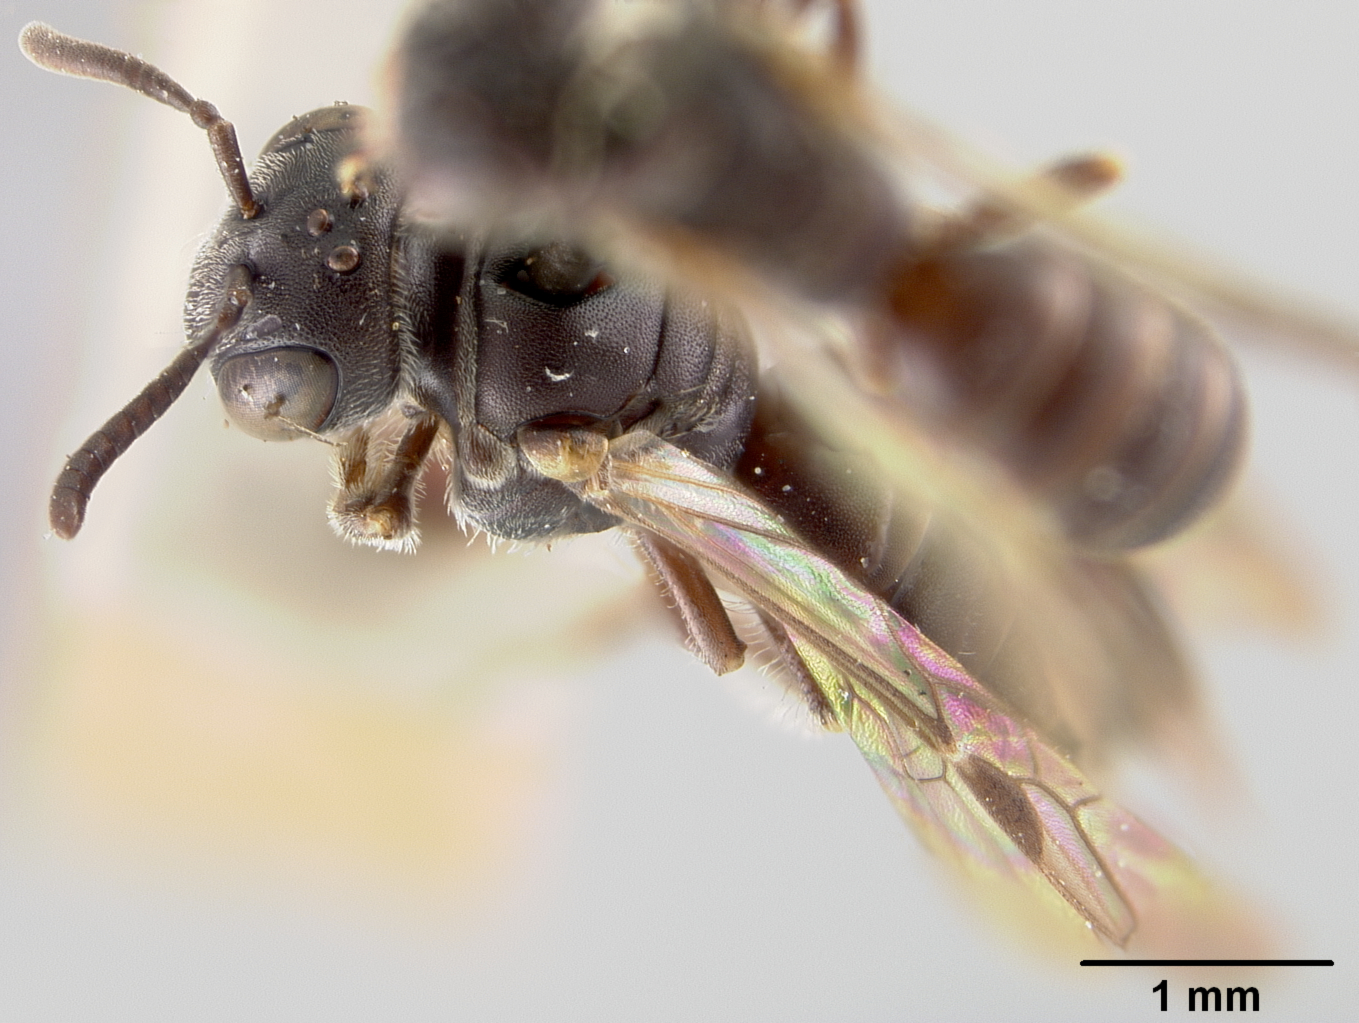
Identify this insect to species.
Pseudopanurgus gerardiae
